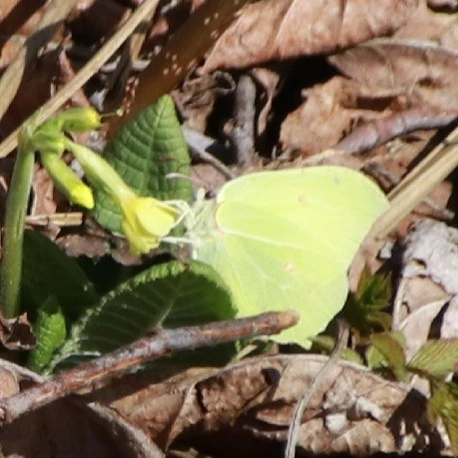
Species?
Gonepteryx rhamni
